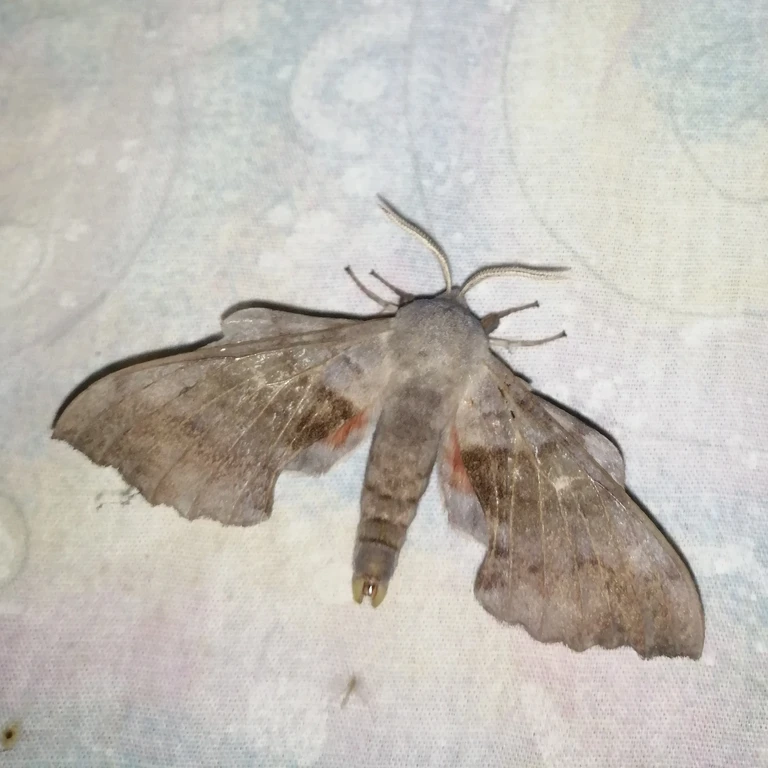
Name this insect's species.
Laothoe populi
